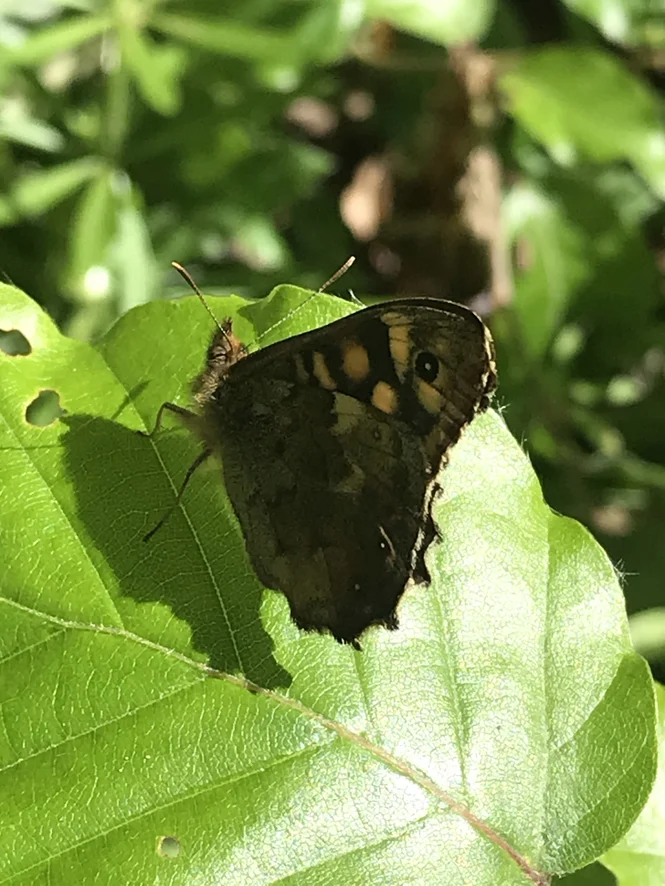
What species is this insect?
Pararge aegeria
